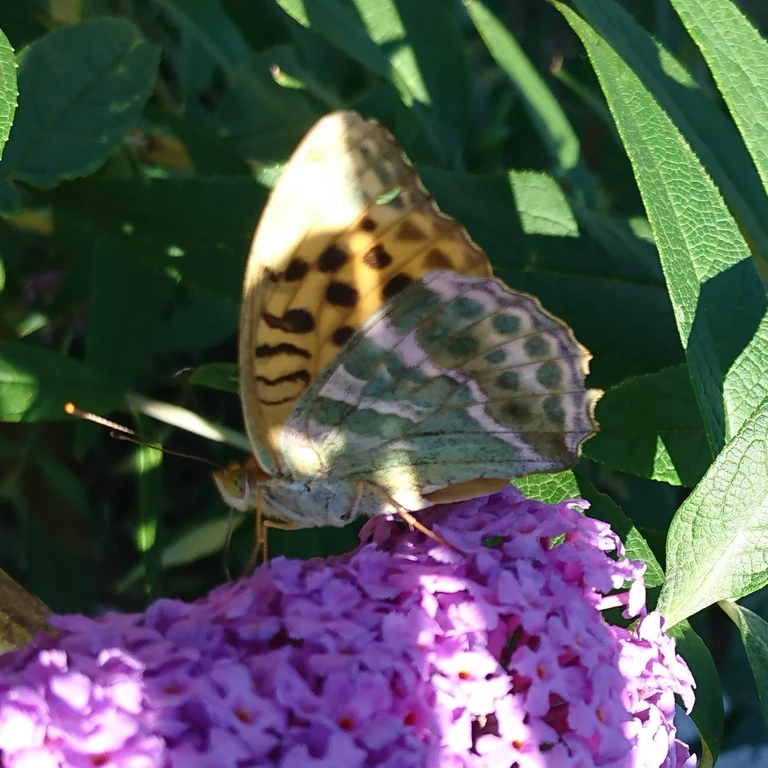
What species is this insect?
Argynnis paphia
